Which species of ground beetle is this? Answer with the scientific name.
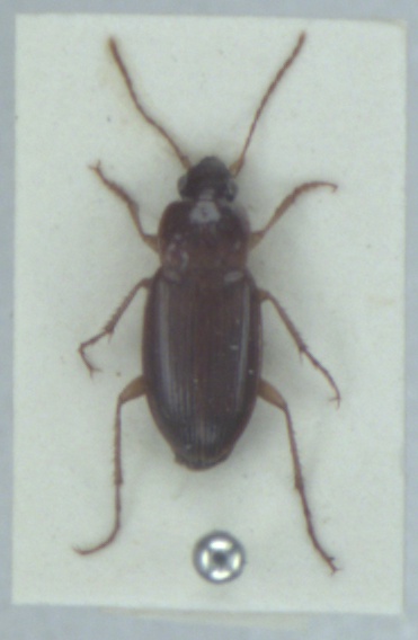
Calathus mollis
